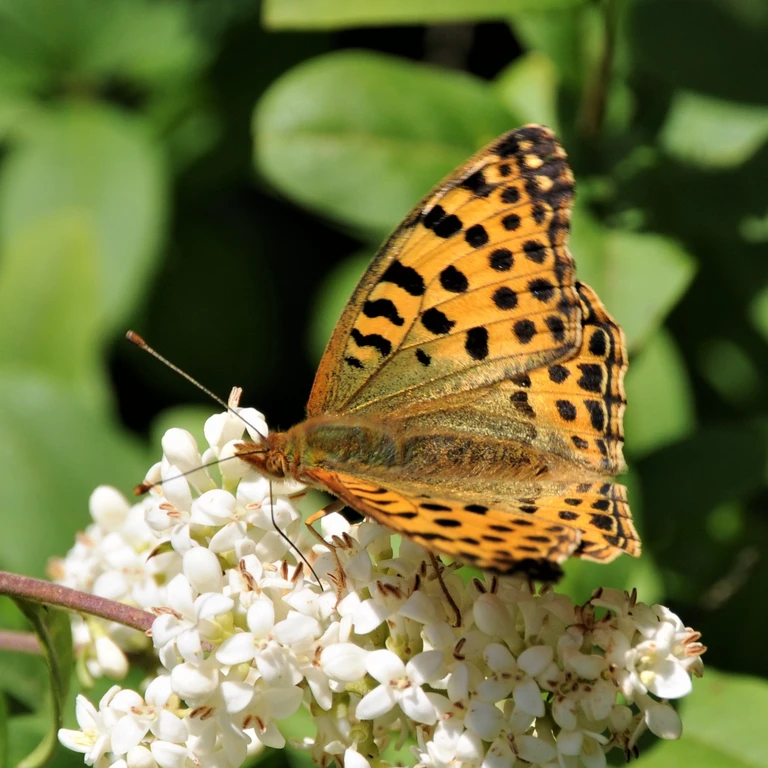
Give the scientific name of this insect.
Issoria lathonia
